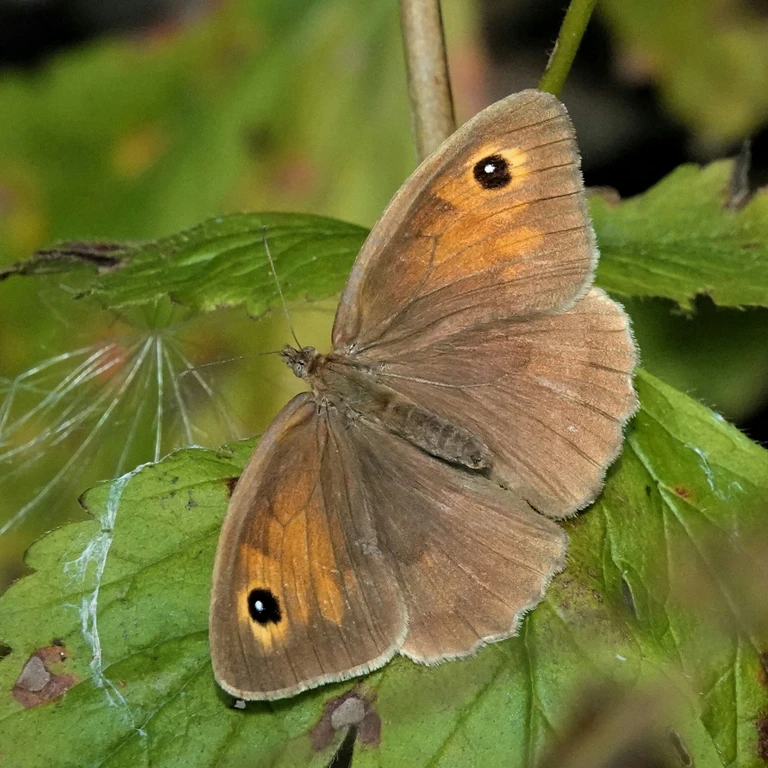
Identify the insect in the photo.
Maniola jurtina
